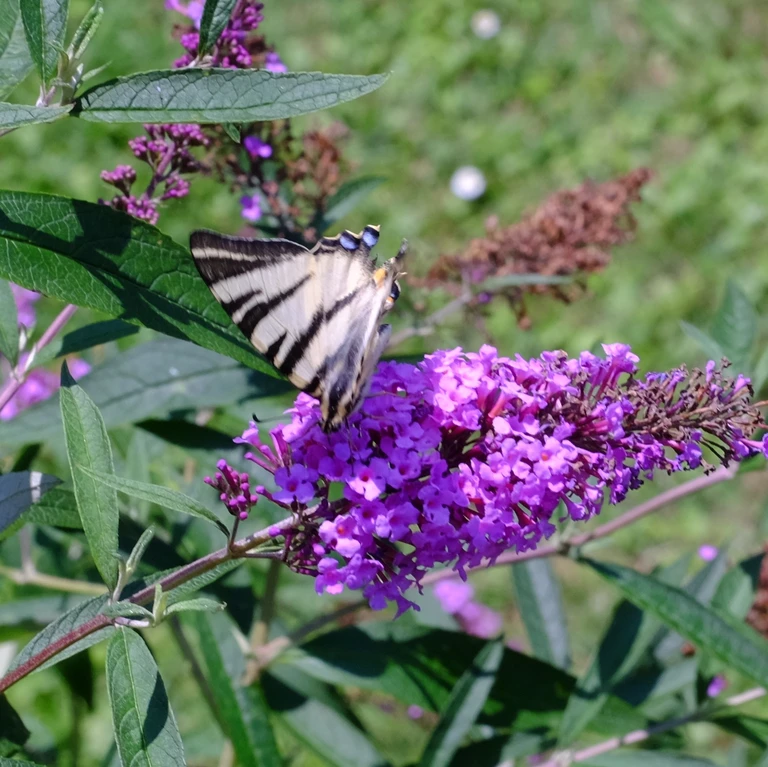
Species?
Iphiclides podalirius
